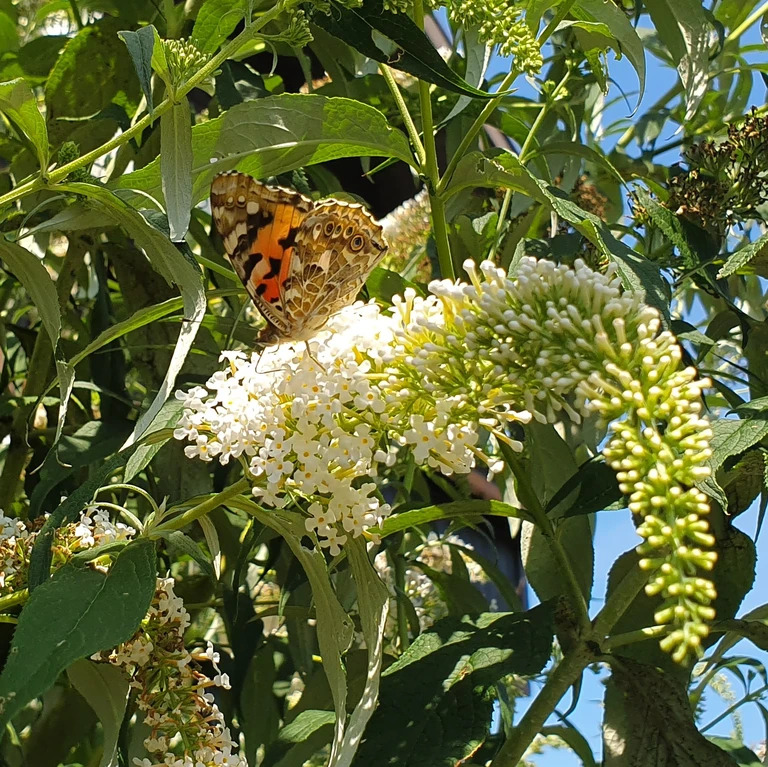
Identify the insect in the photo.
Vanessa cardui
